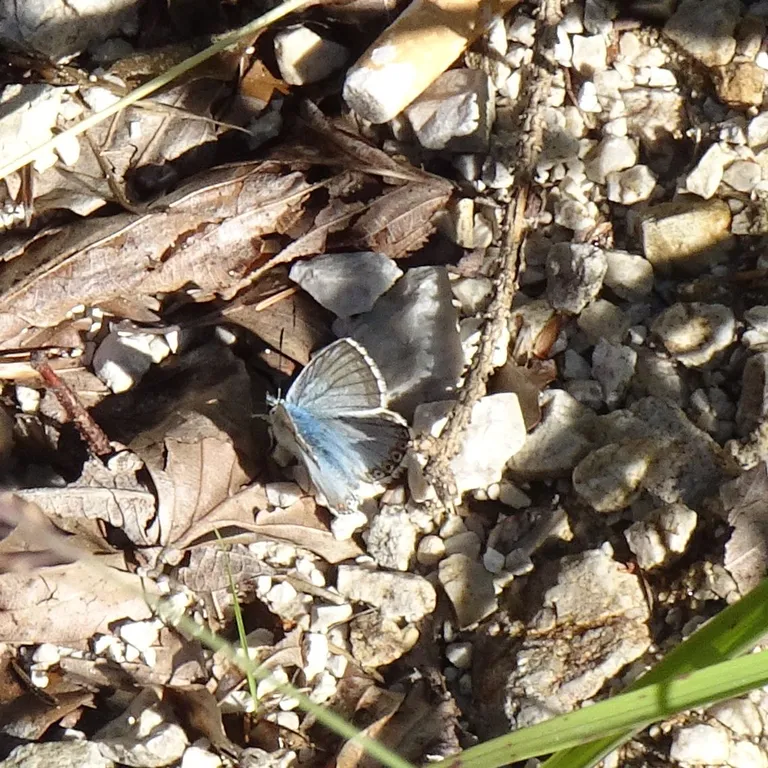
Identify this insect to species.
Lysandra coridon
